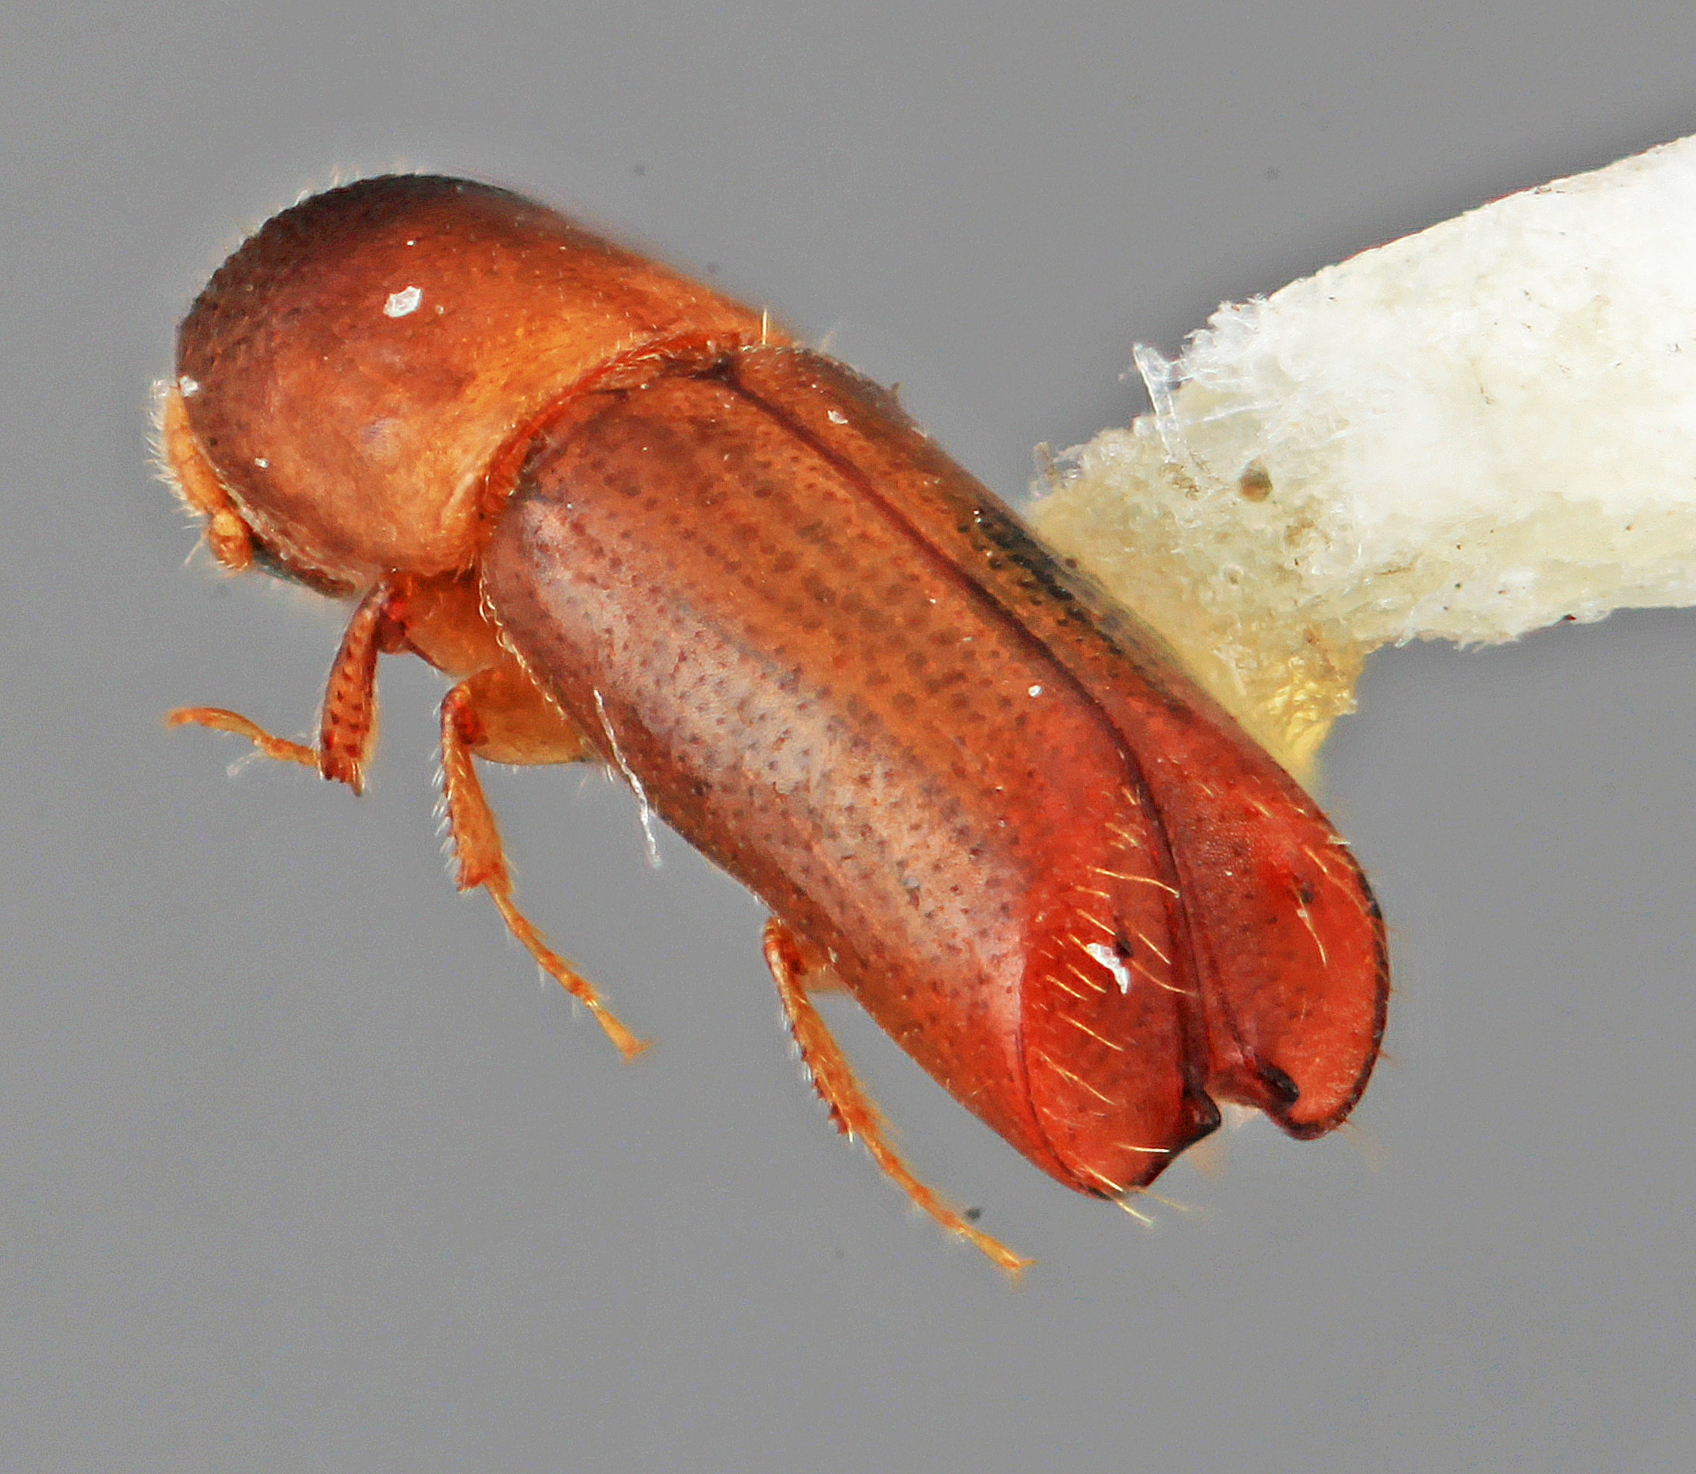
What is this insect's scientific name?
Monarthrum granulosum
